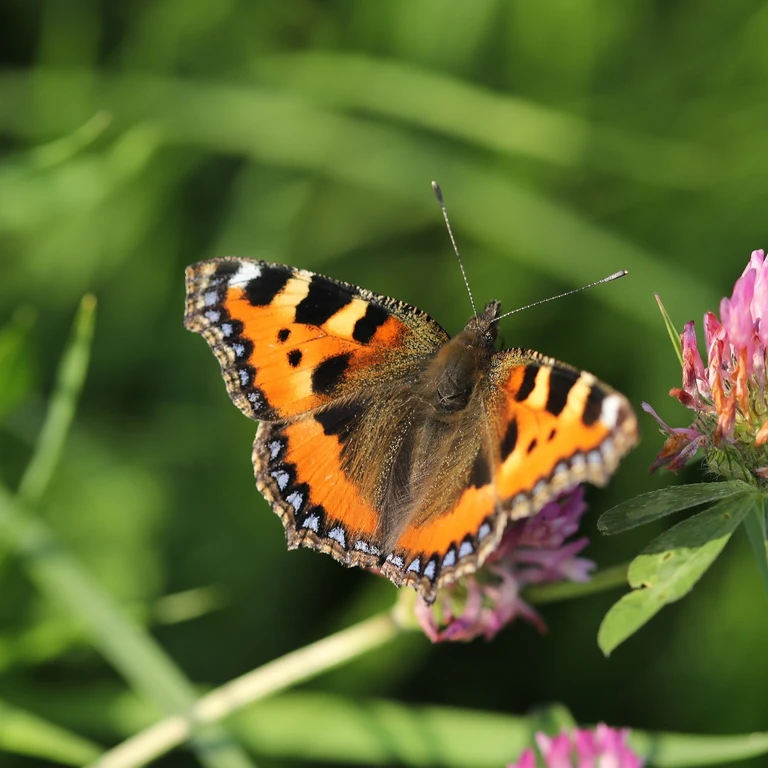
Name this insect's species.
Aglais urticae
